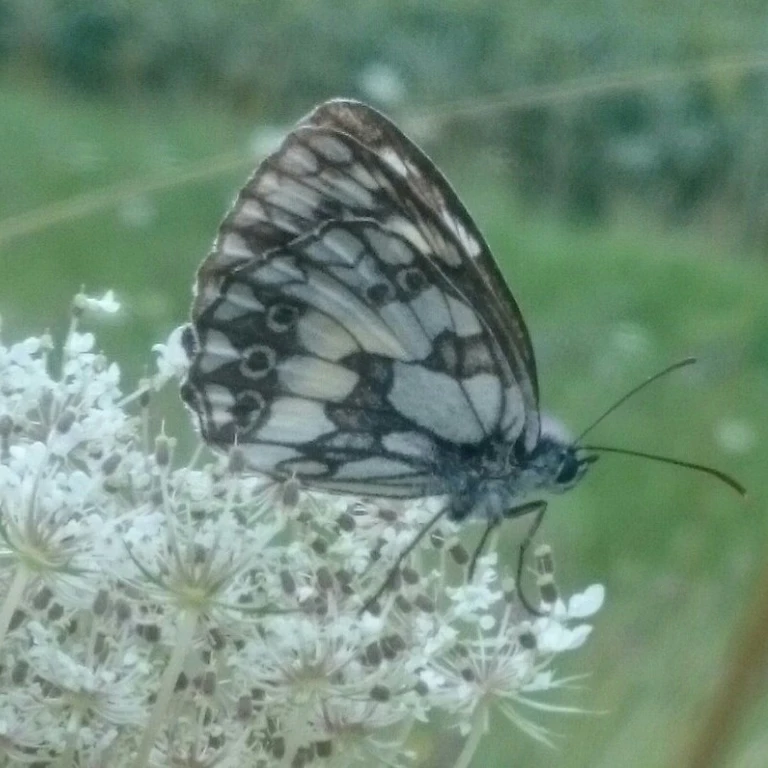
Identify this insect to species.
Melanargia galathea
